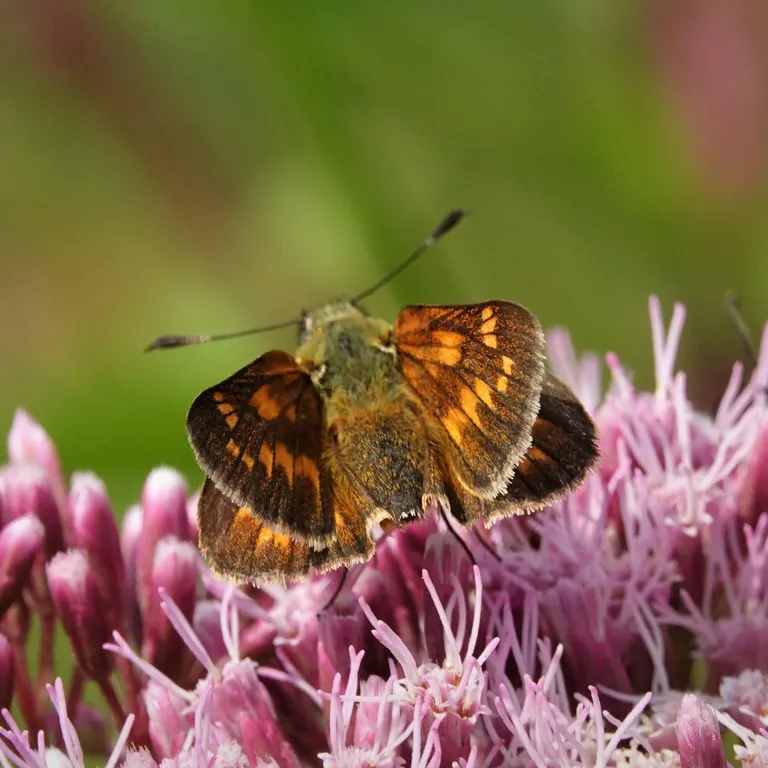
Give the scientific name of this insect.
Ochlodes sylvanus (also Ochlodes venata)
